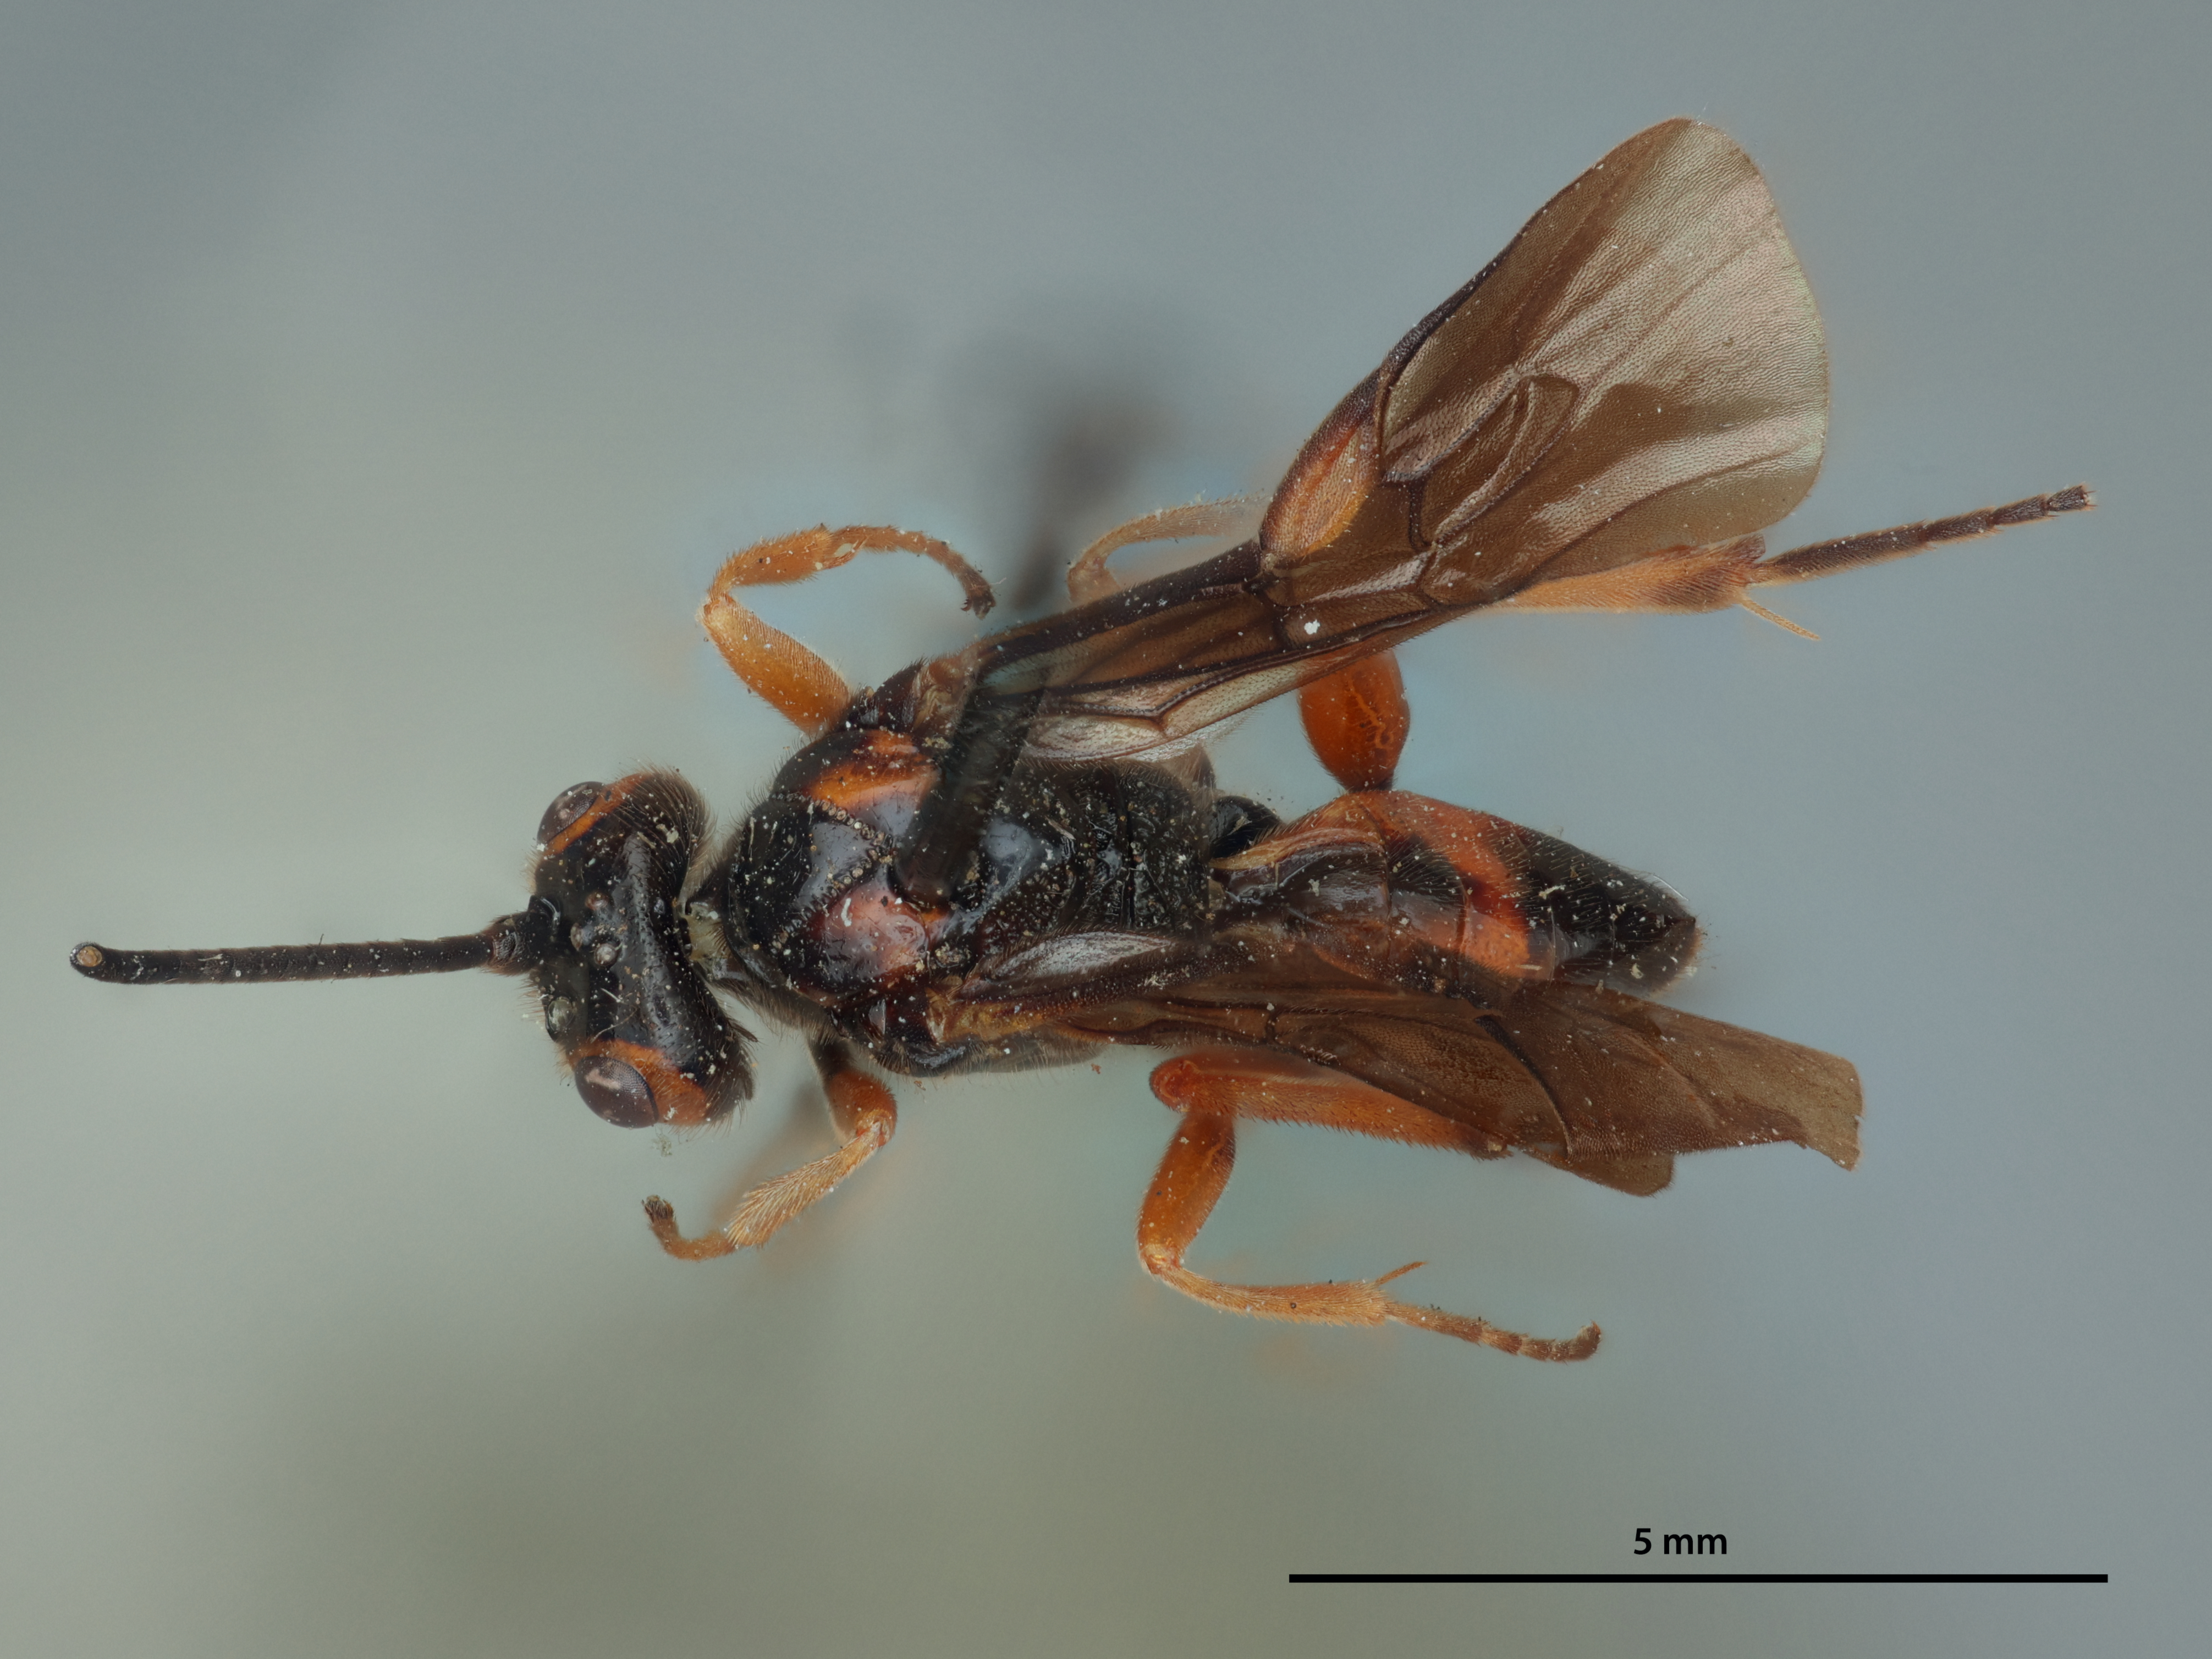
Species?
Cardiochiles rufostigma
